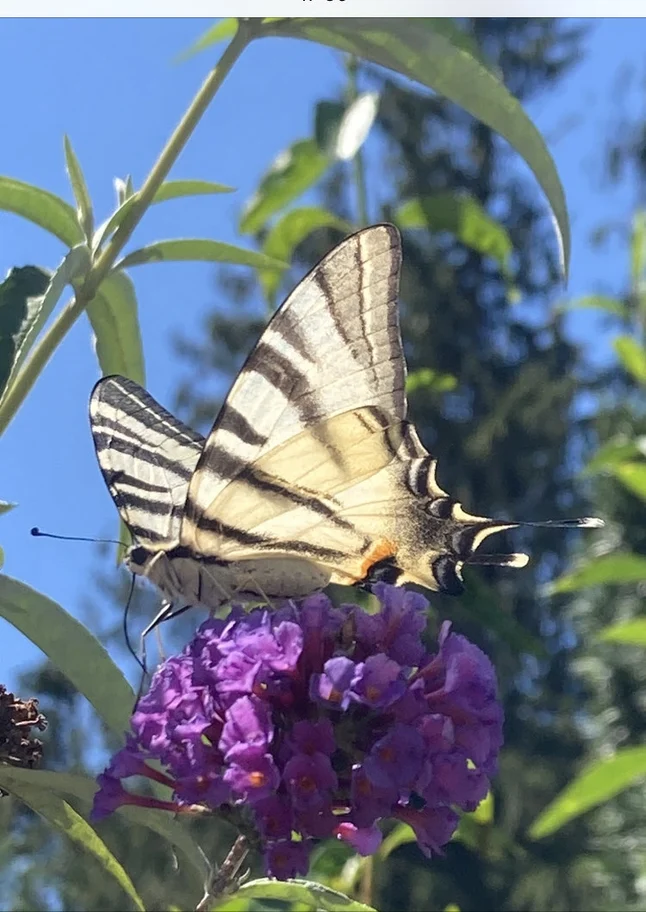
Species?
Iphiclides podalirius
